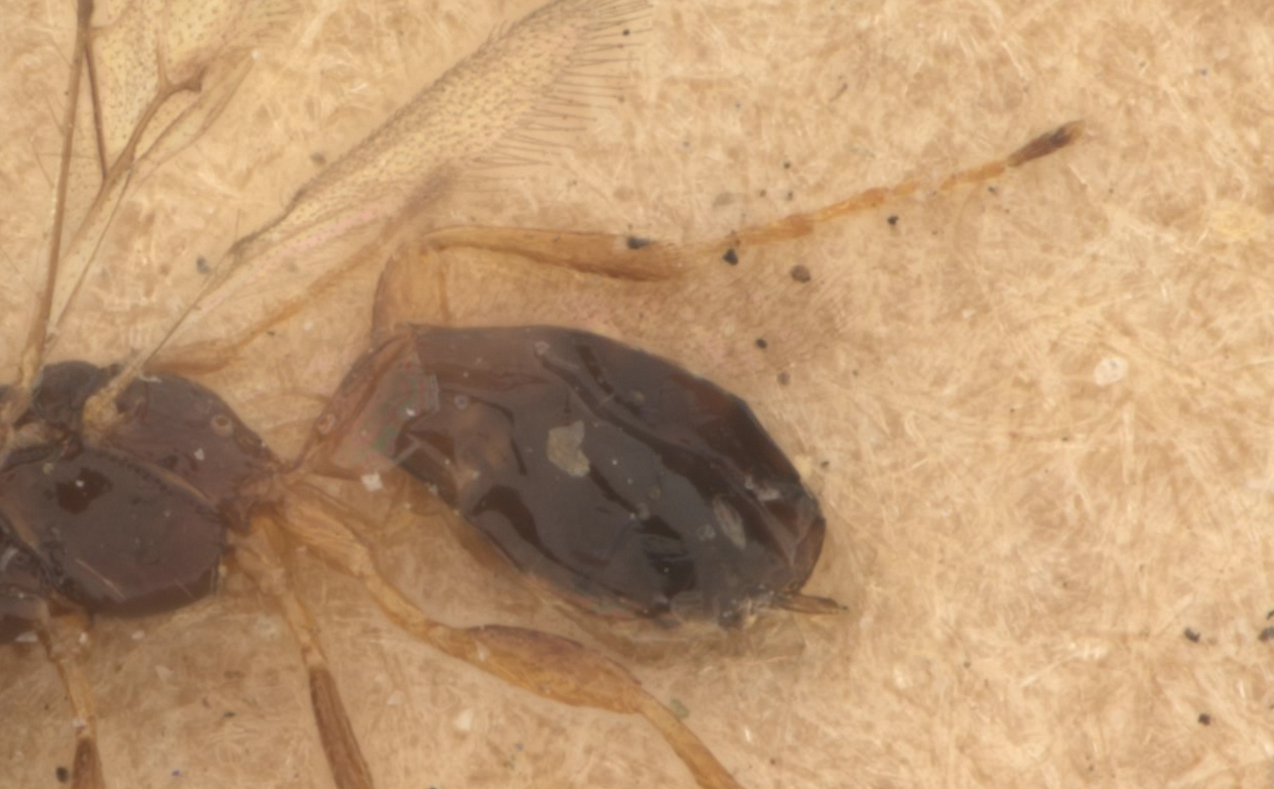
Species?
Aspilota brevissimicornis
